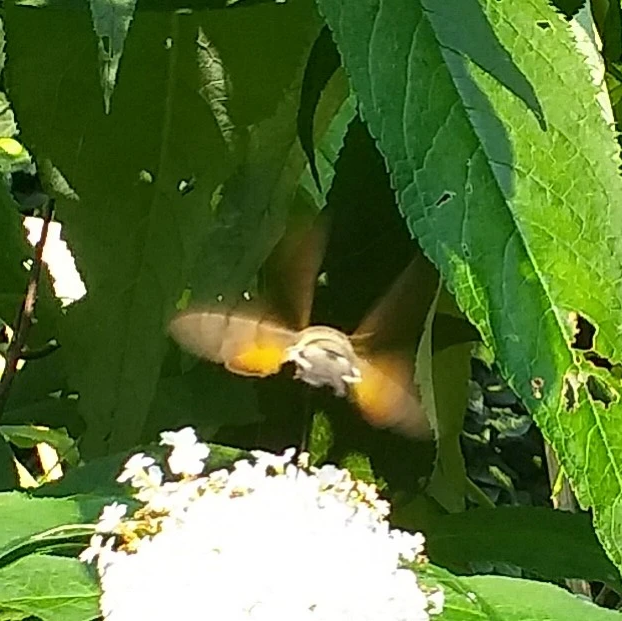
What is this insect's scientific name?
Macroglossum stellatarum
